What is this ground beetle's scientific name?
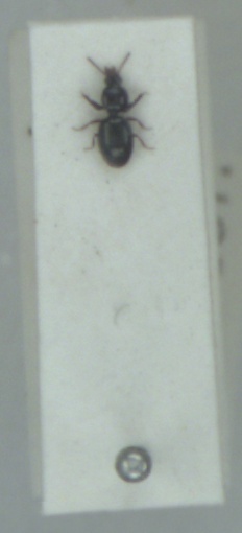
Dyschirius globosus
